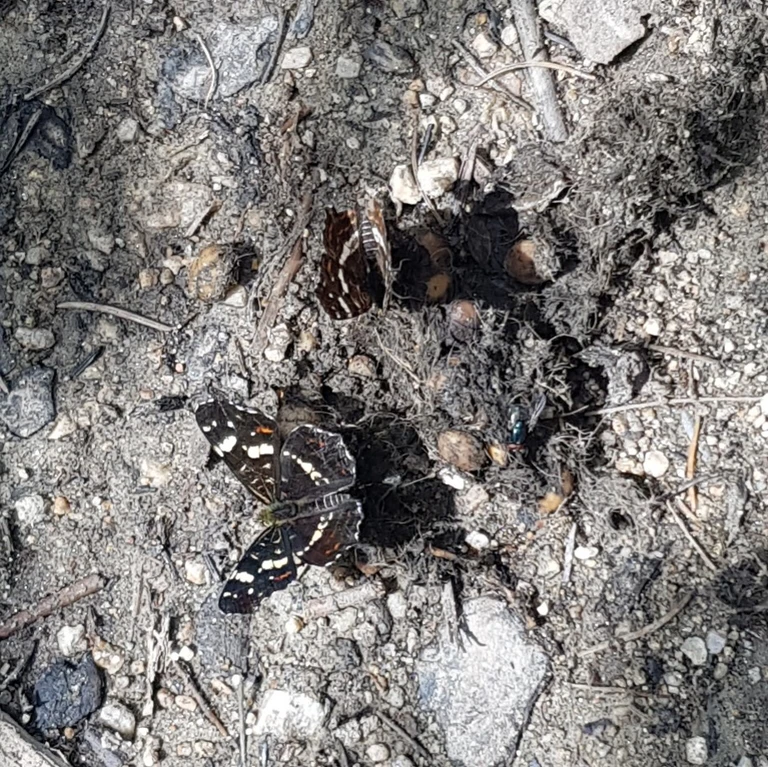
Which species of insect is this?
Araschnia levana
